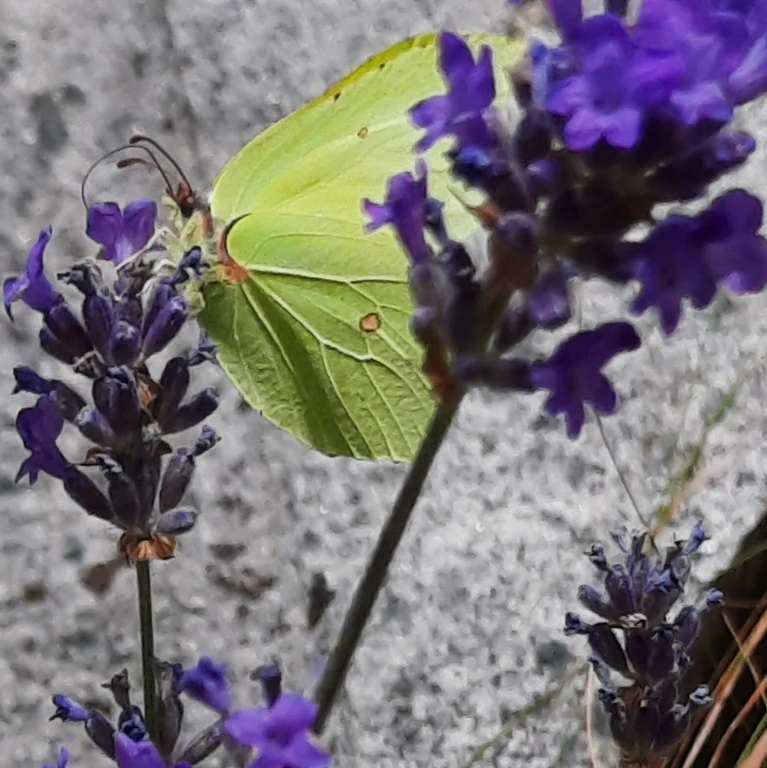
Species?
Gonepteryx rhamni
